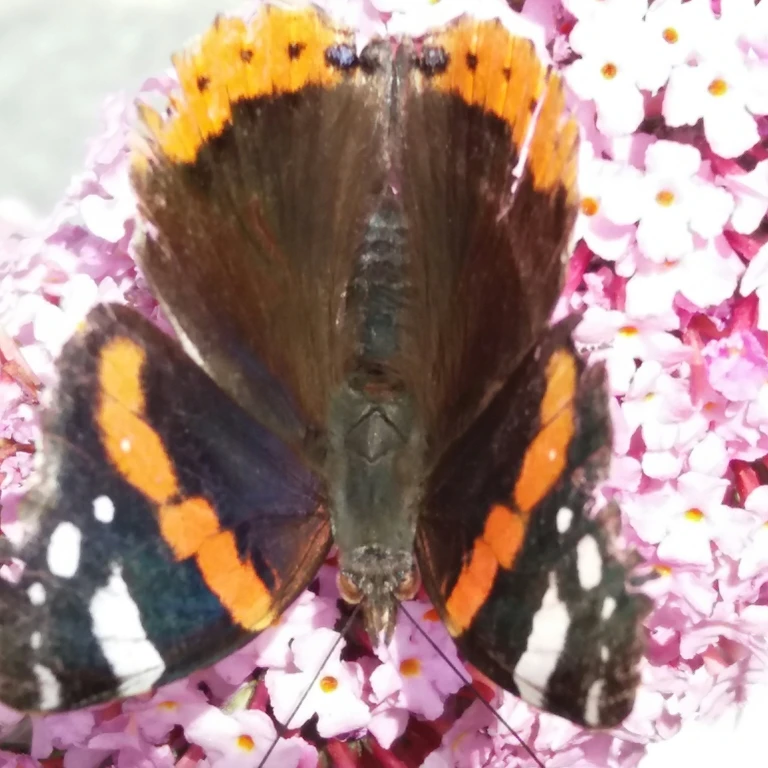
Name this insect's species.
Vanessa atalanta
